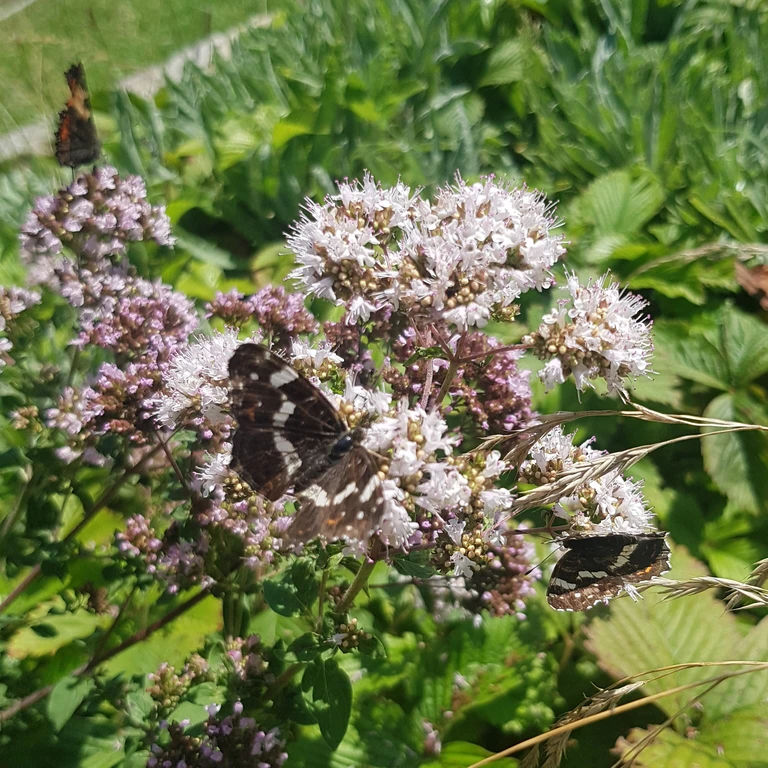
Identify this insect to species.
Araschnia levana
